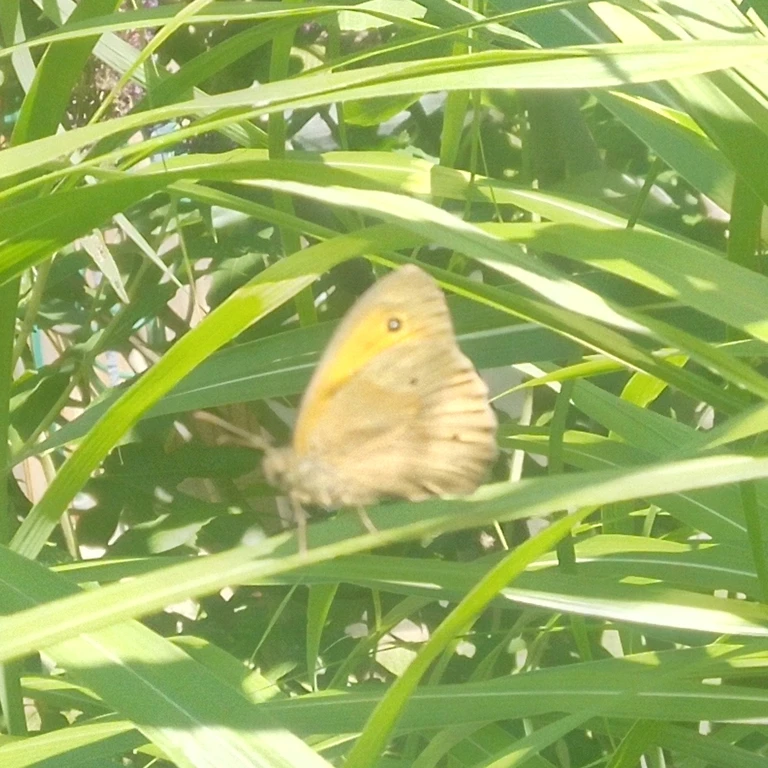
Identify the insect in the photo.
Maniola jurtina
